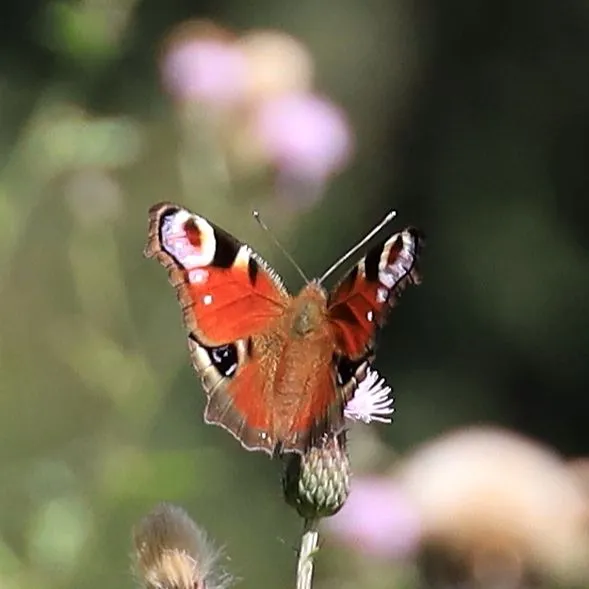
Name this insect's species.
Aglais io
